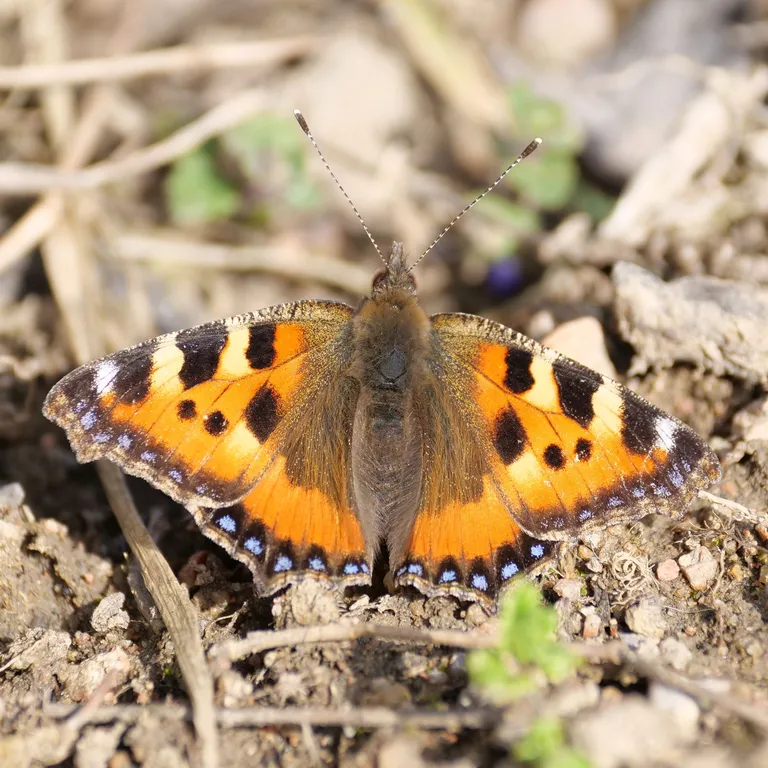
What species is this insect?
Aglais urticae
